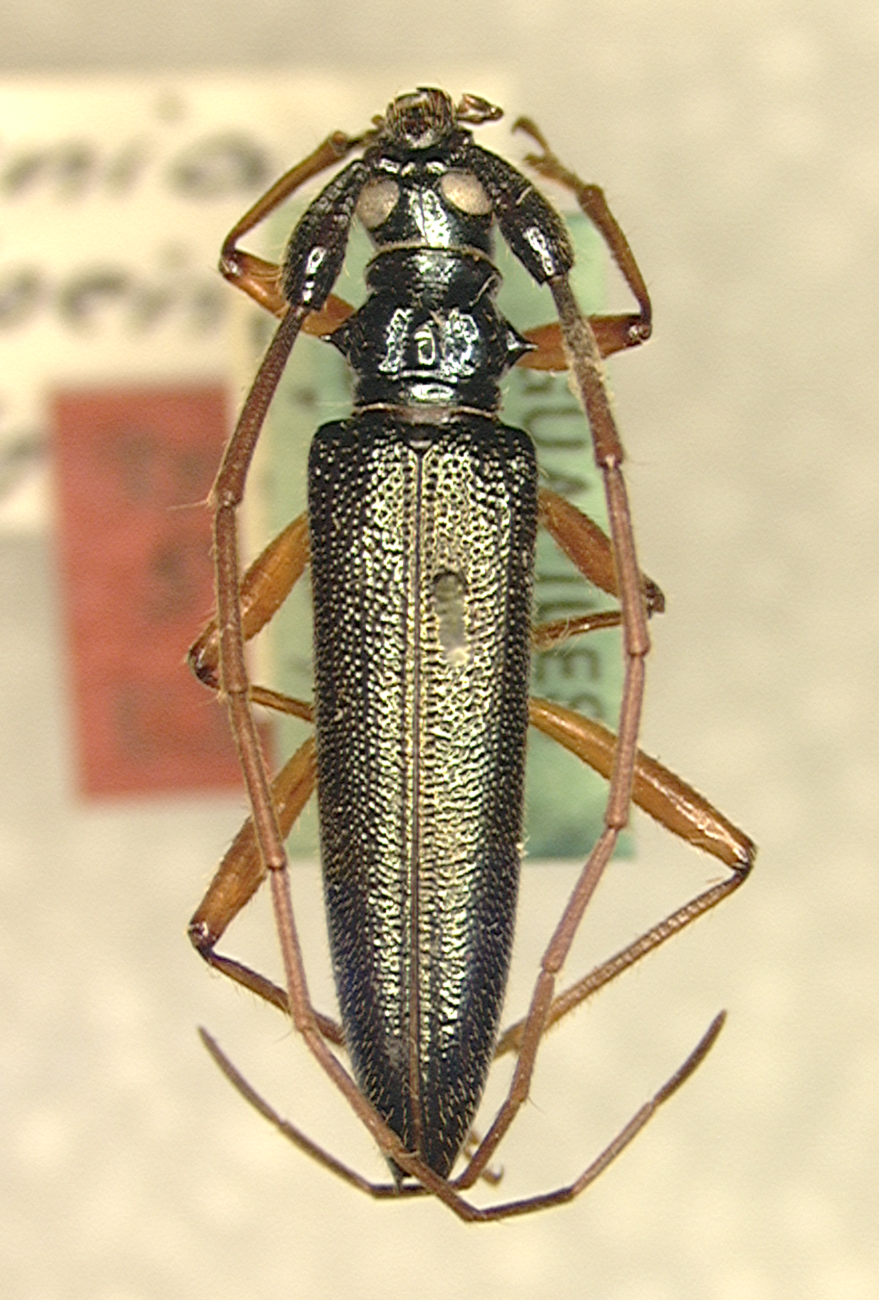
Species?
Distenia spinipennis
